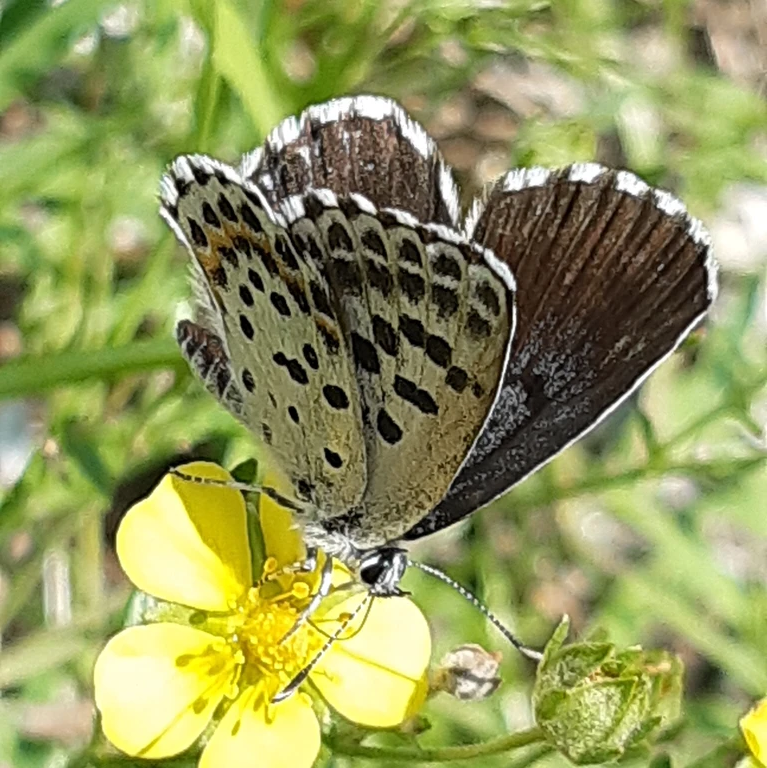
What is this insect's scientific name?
Scolitantides orion
